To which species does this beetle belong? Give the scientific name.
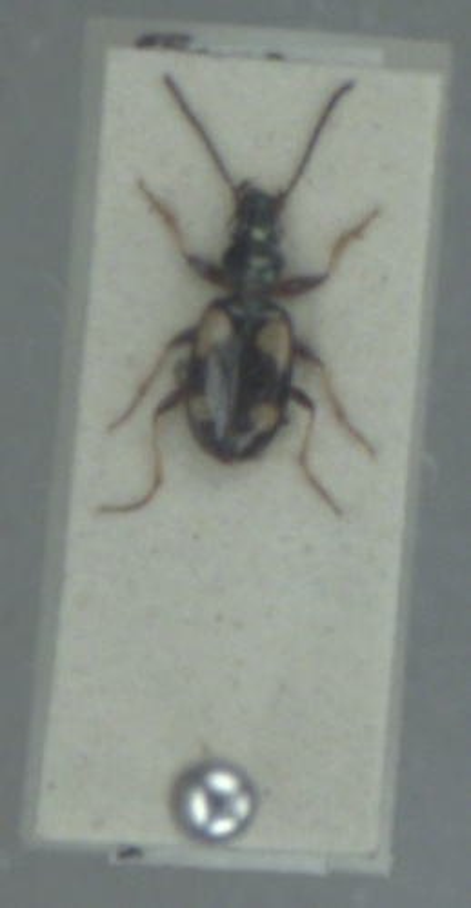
Bembidion illigeri
